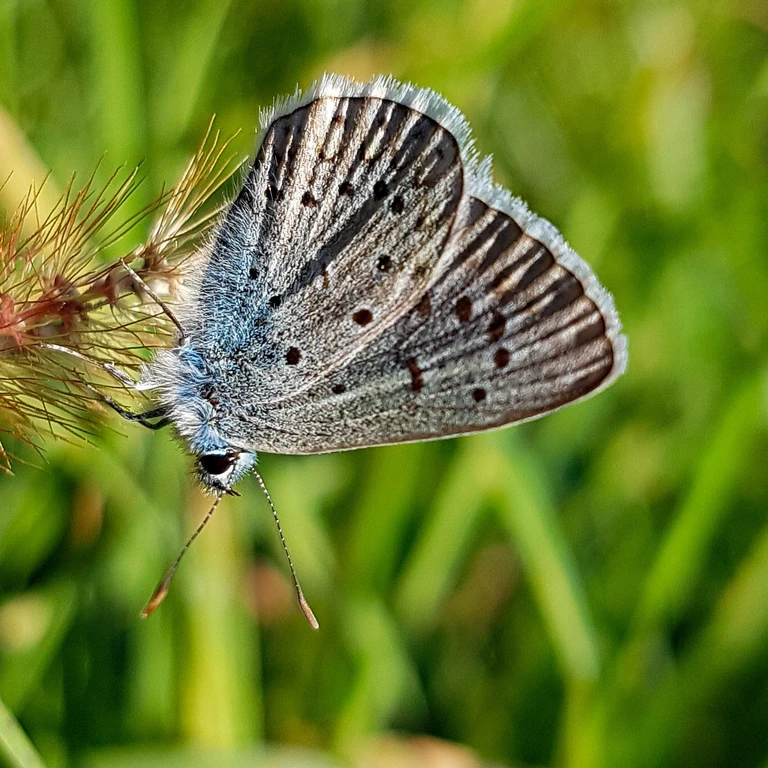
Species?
Polyommatus icarus
